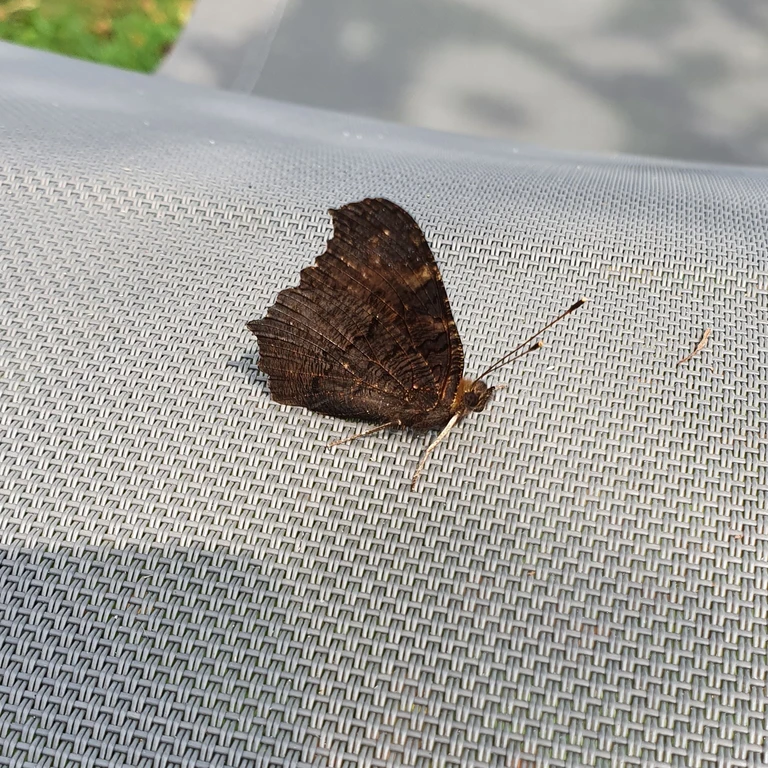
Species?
Aglais io
